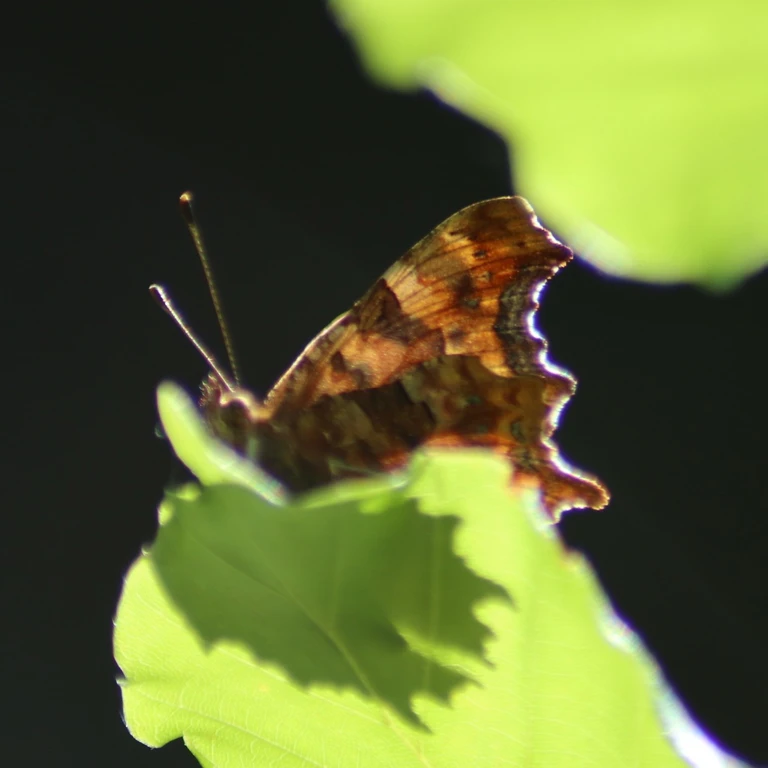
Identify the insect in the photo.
Polygonia c-album
